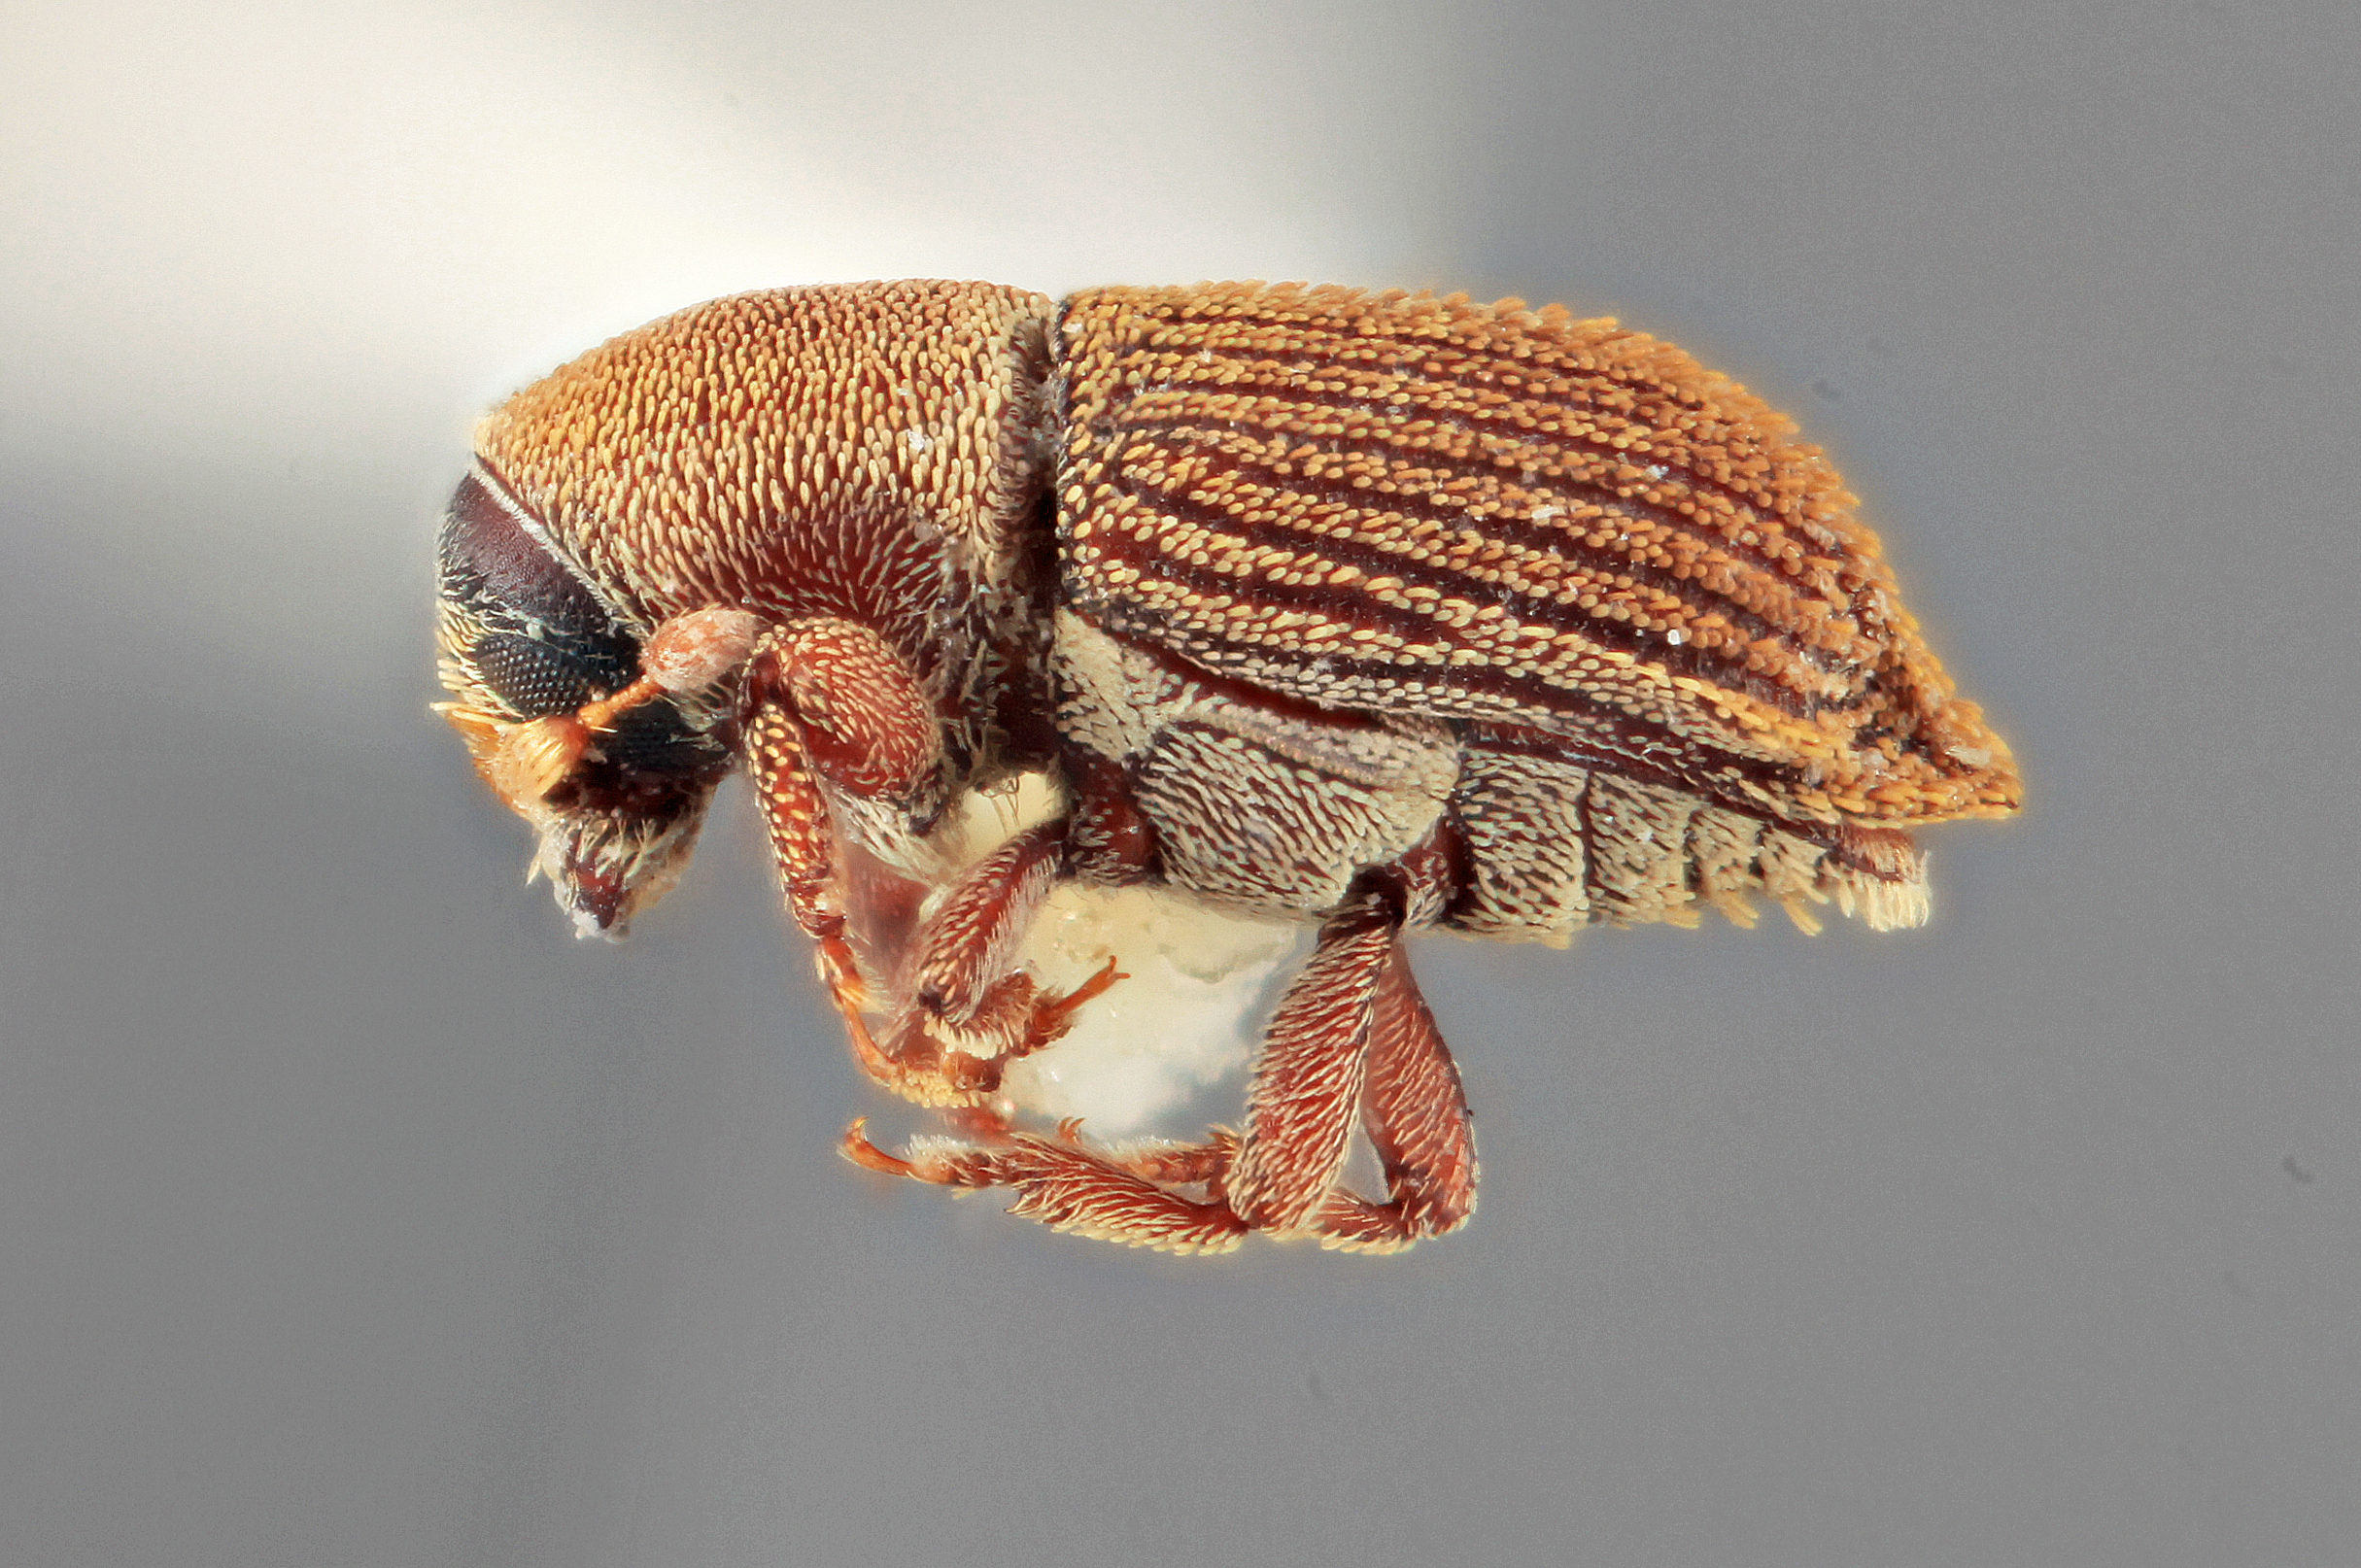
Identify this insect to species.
Cnesinus squamosus
